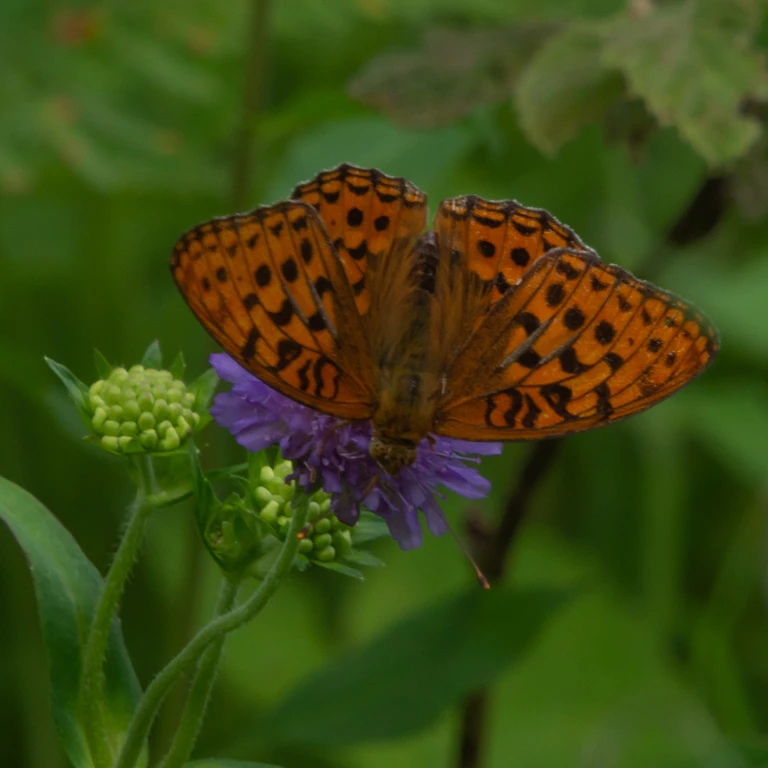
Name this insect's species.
Fabriciana adippe
